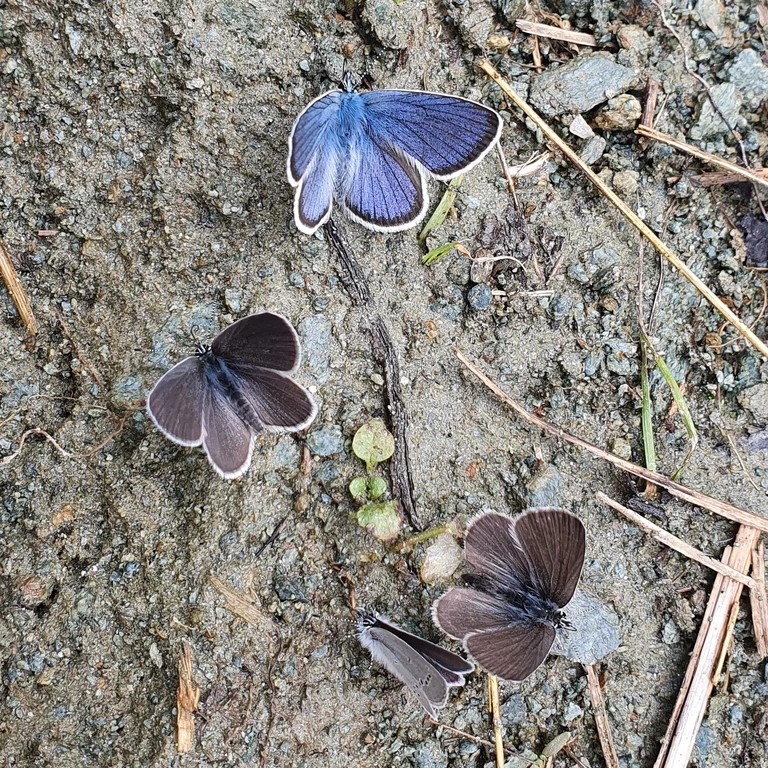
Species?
Cyaniris semiargus
